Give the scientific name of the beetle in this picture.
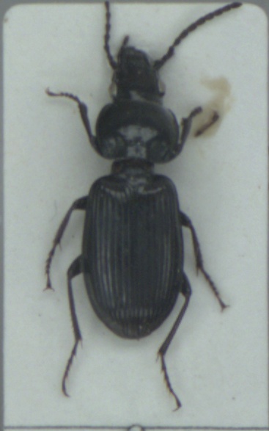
Pterostichus rhaeticus
